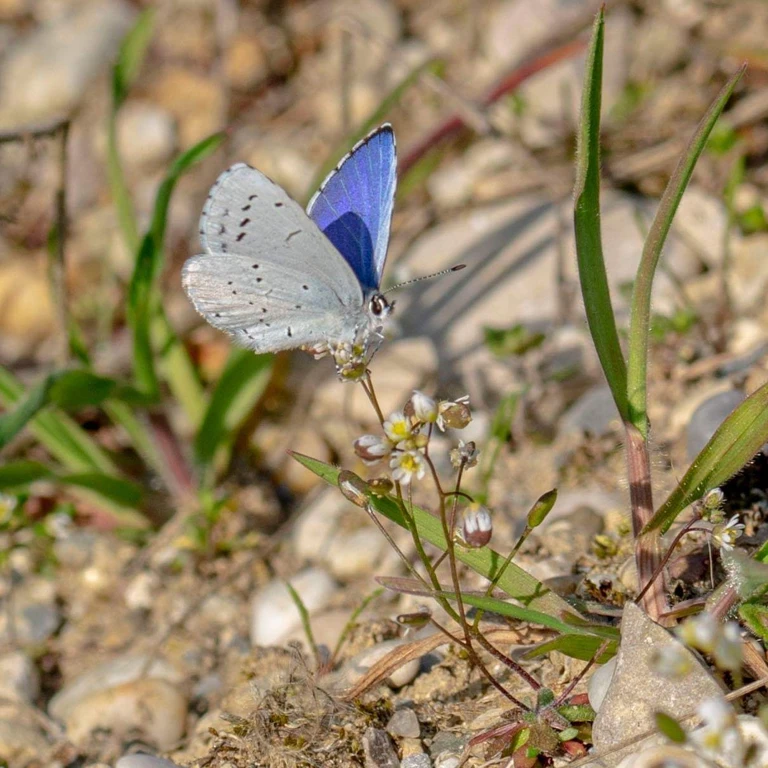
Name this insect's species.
Celastrina argiolus
